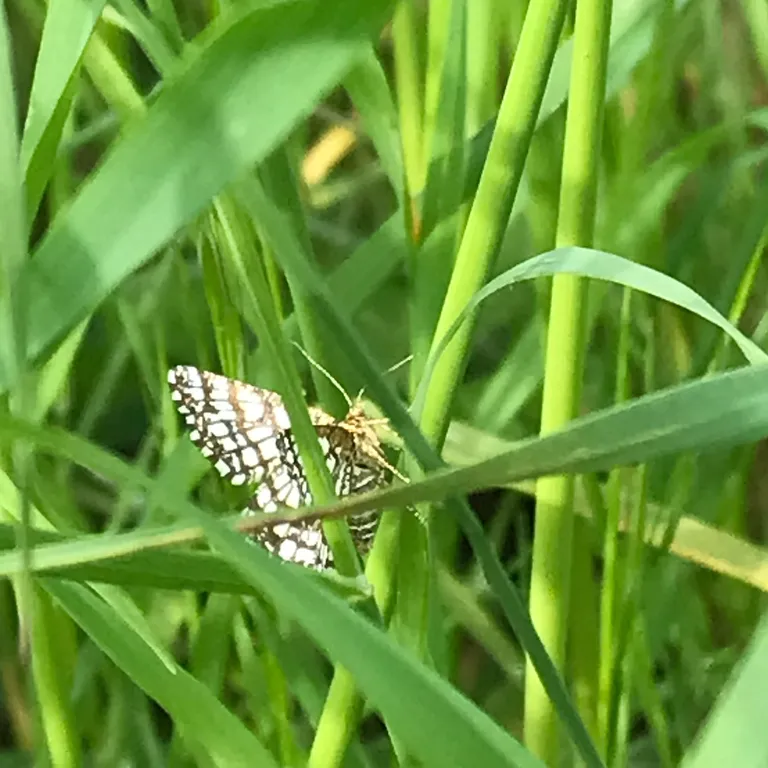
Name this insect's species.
Chiasmia clathrata
